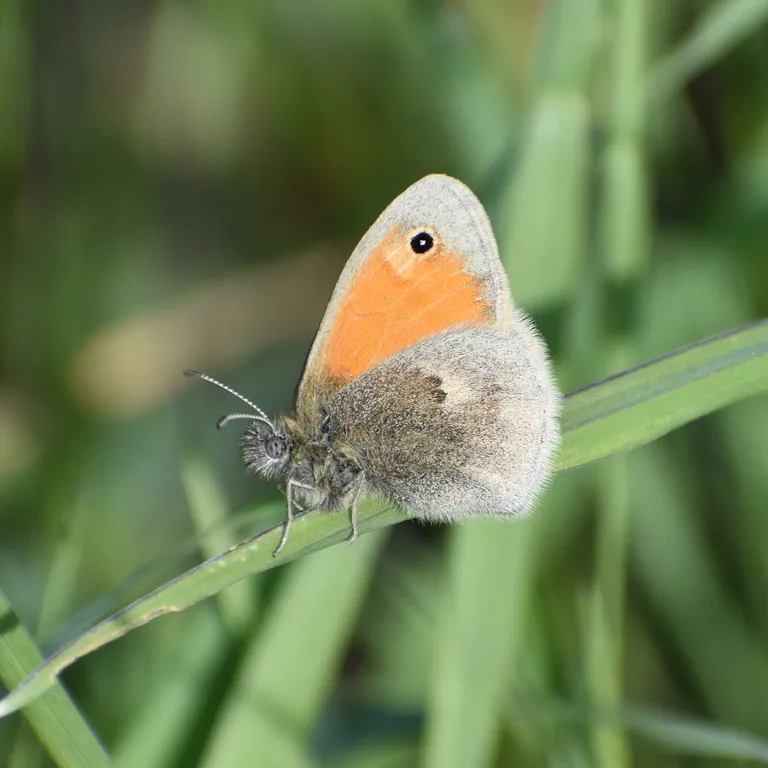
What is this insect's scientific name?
Coenonympha pamphilus
